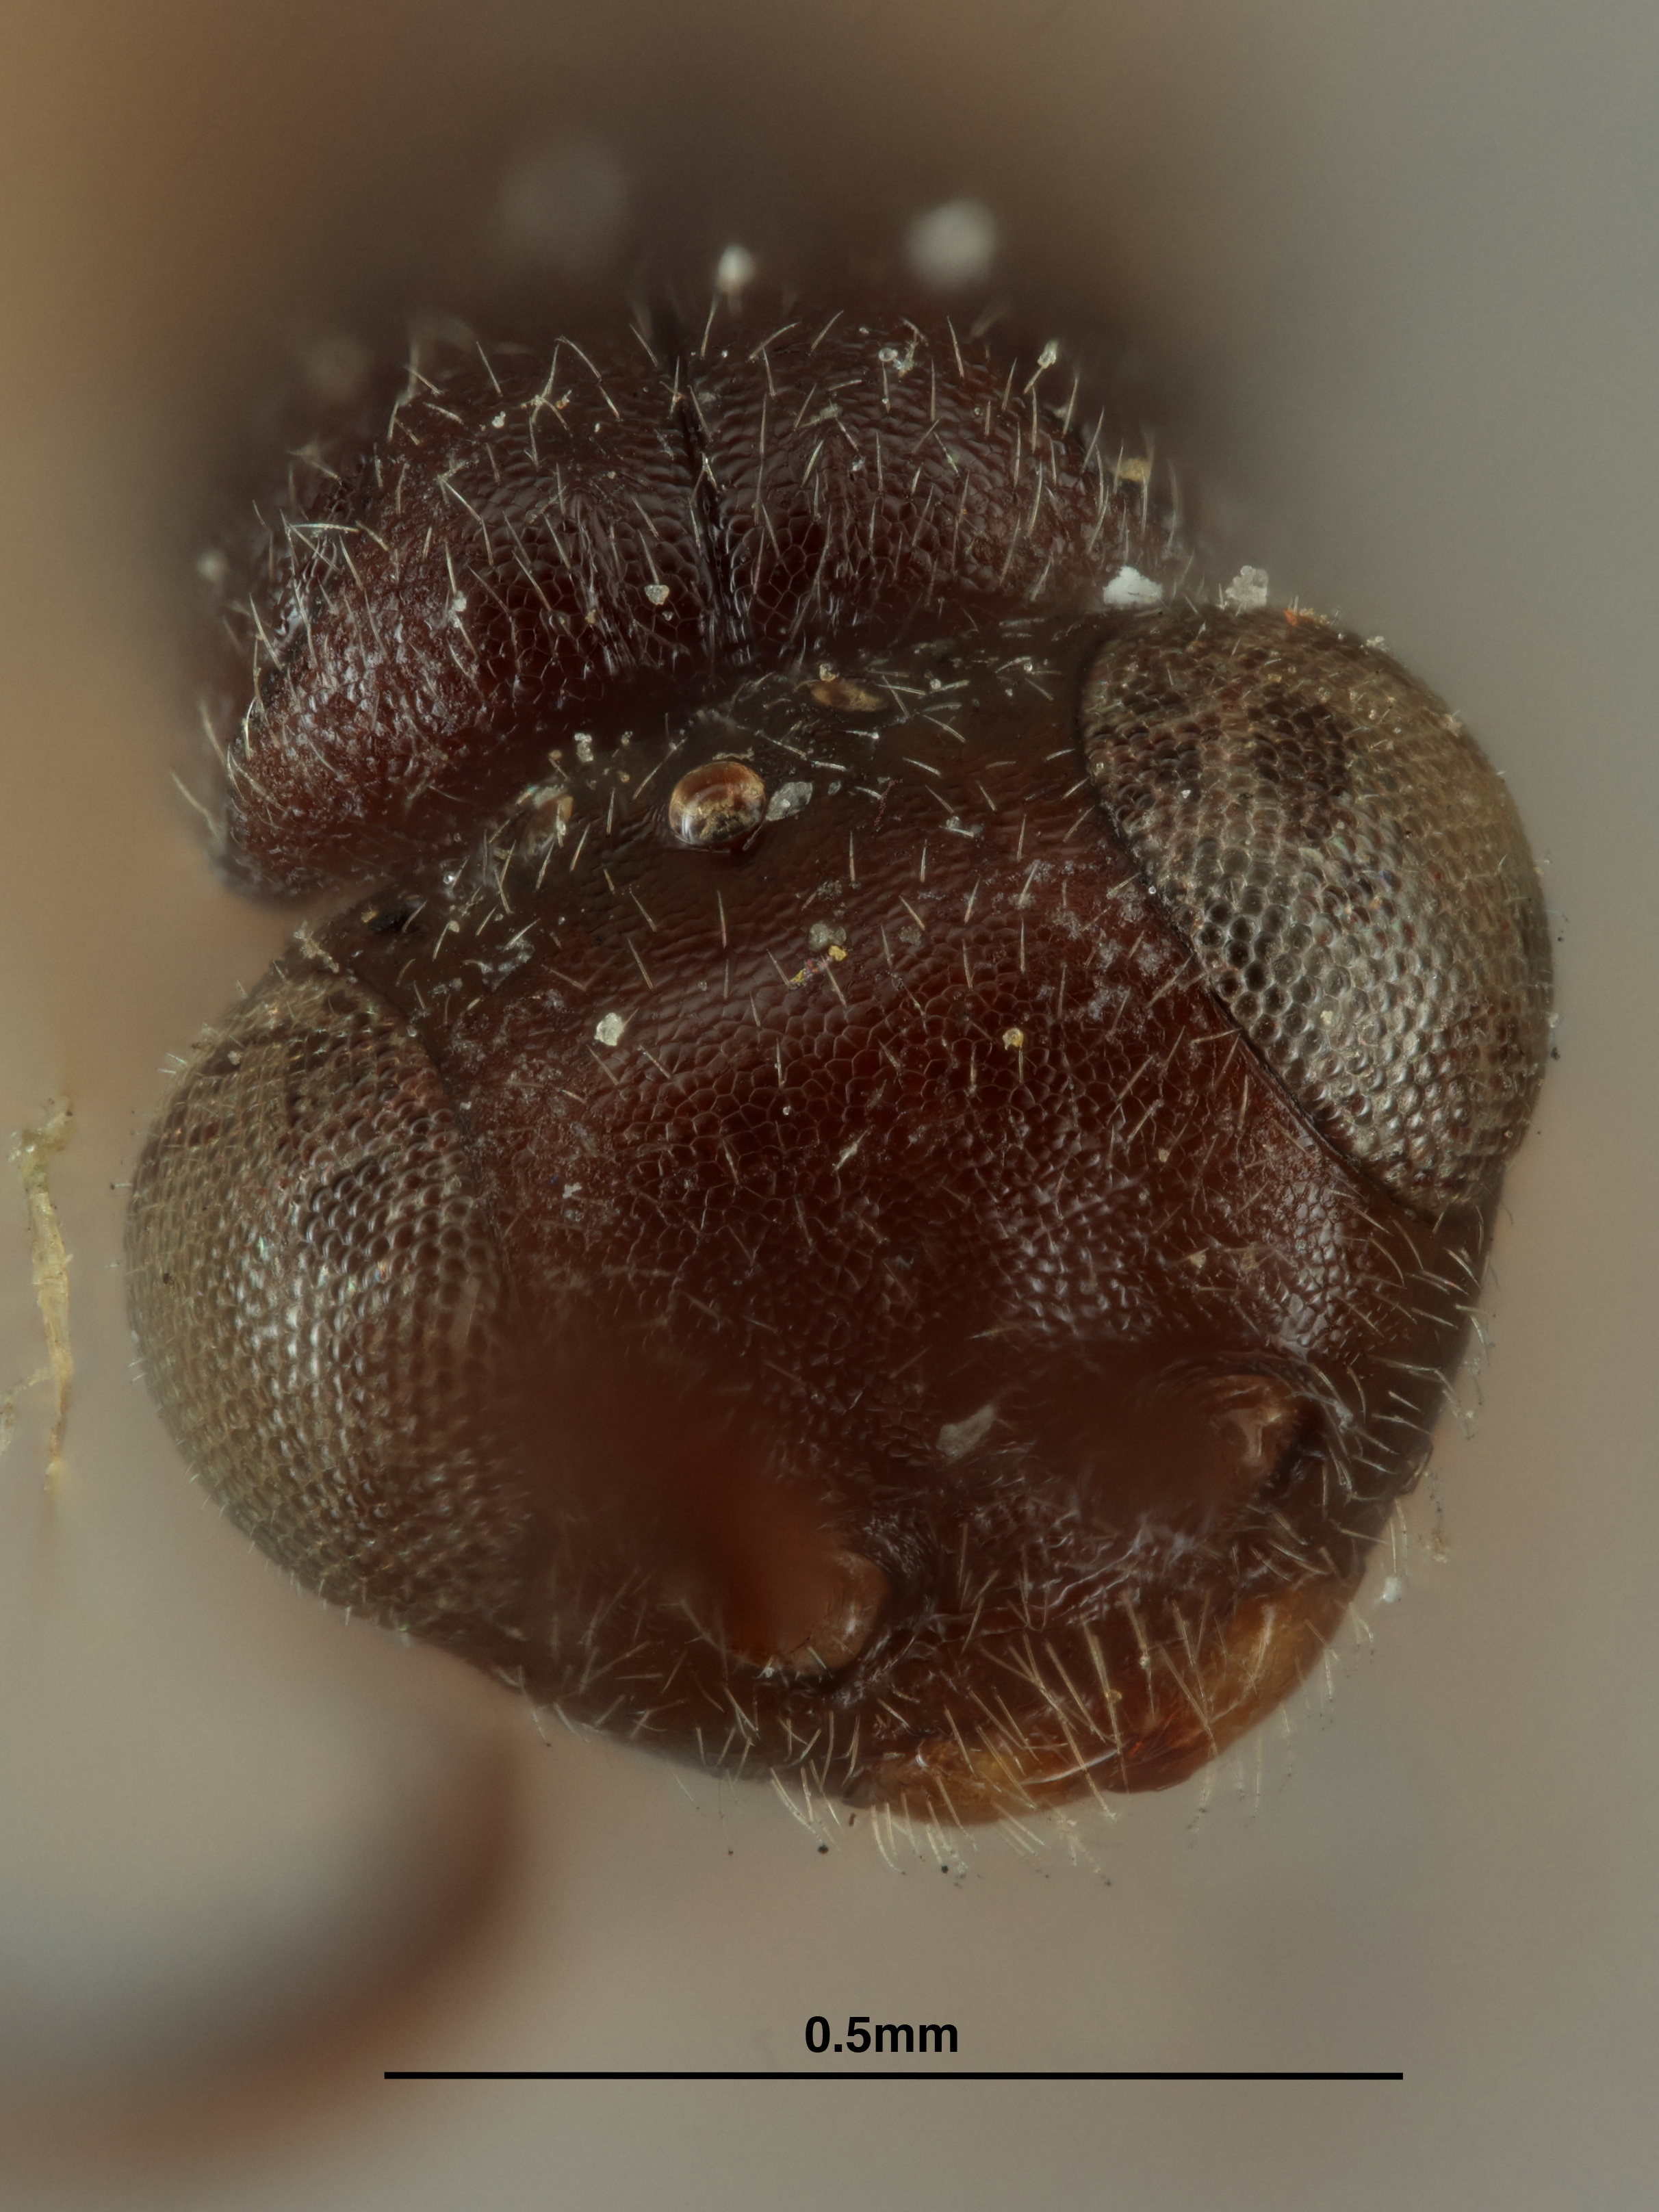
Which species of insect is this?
Megaspilus anomaliventris
